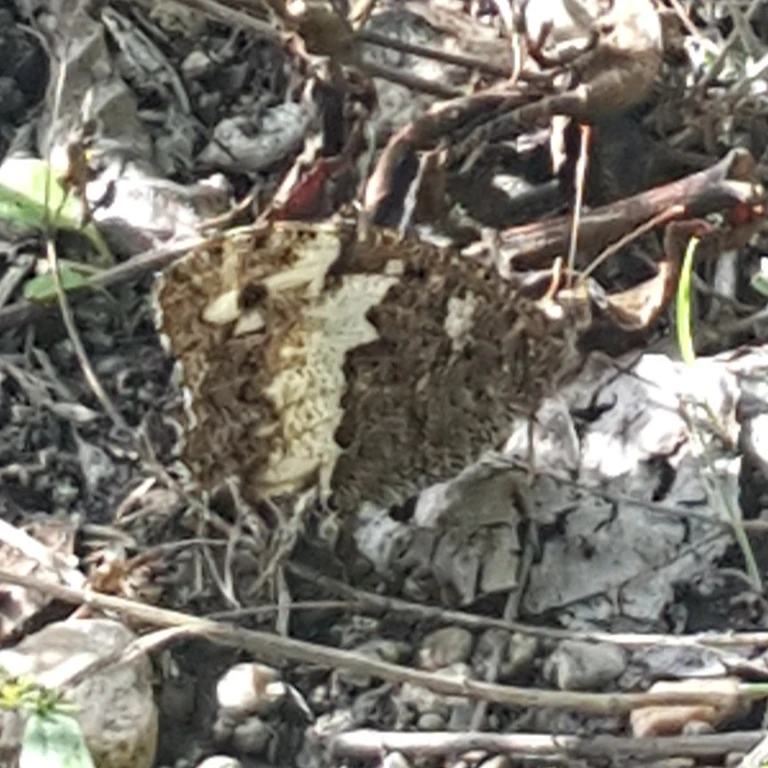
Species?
Brintesia circe
